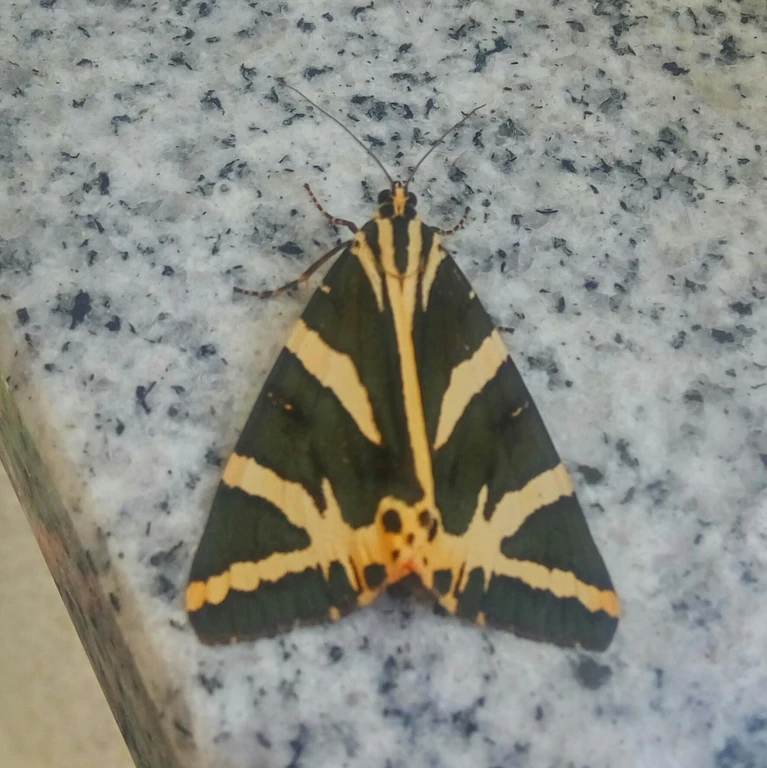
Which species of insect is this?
Euplagia quadripunctaria
